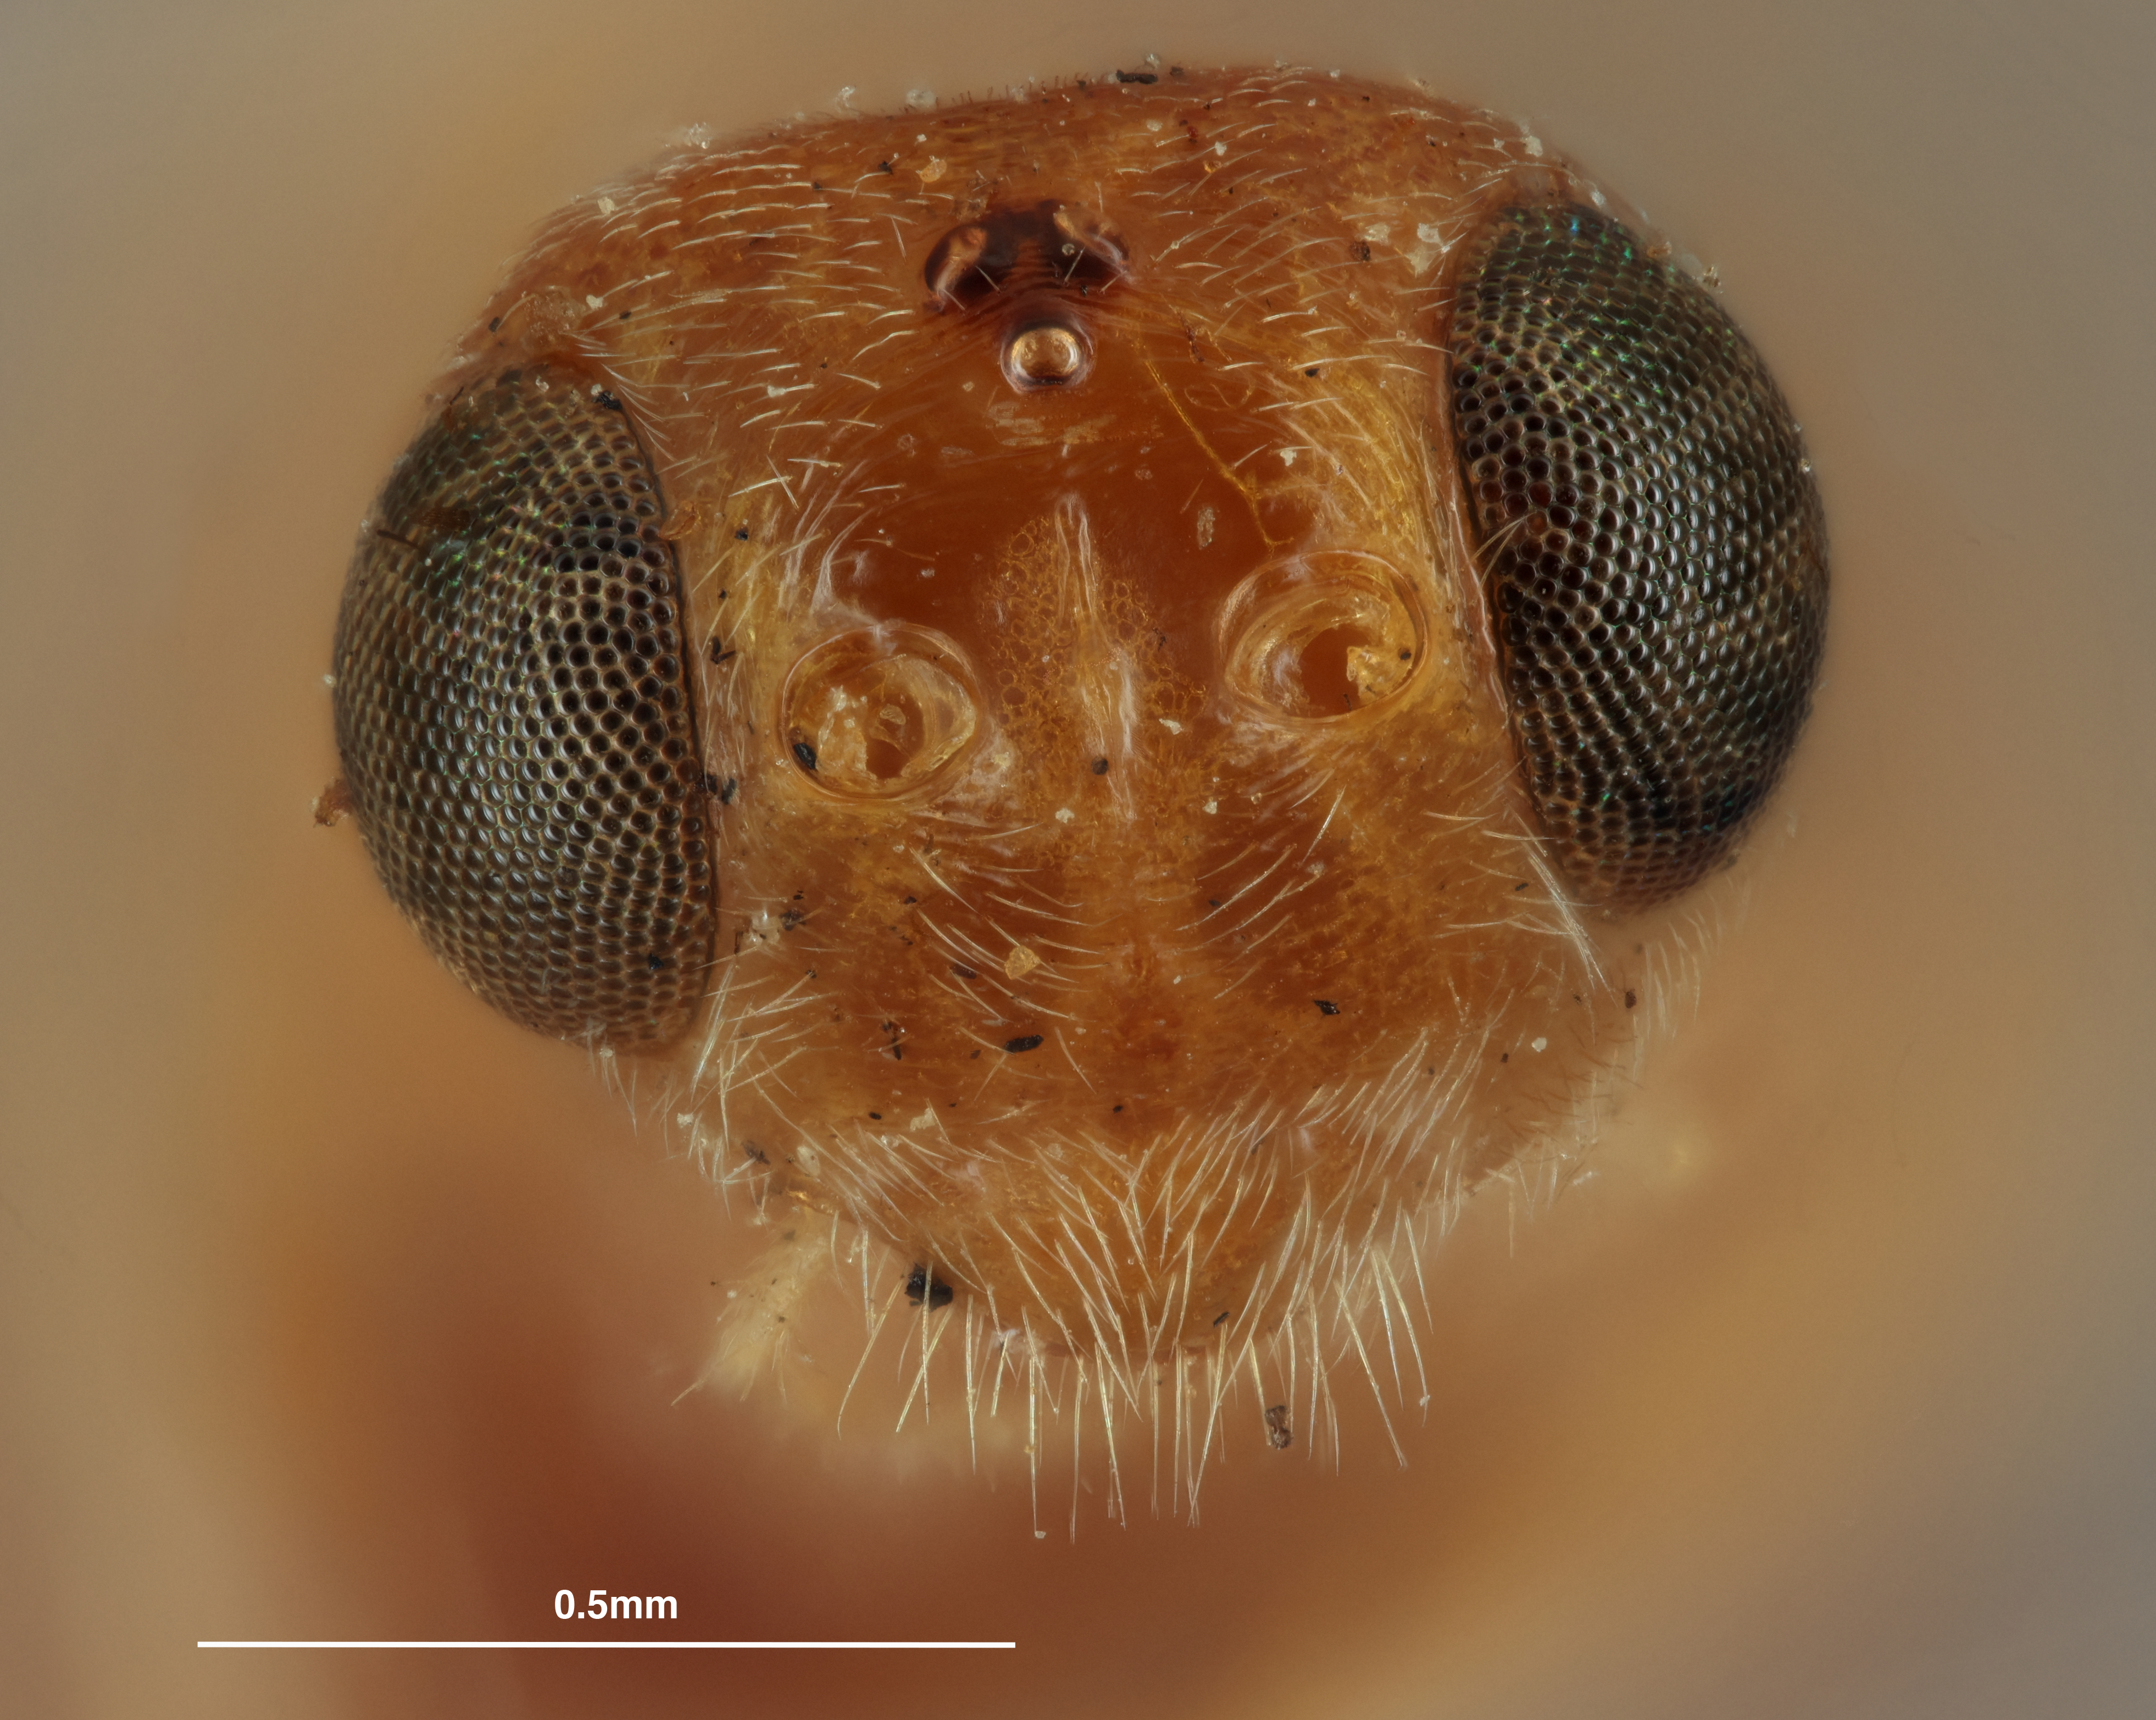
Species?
Phanerotomella similis
